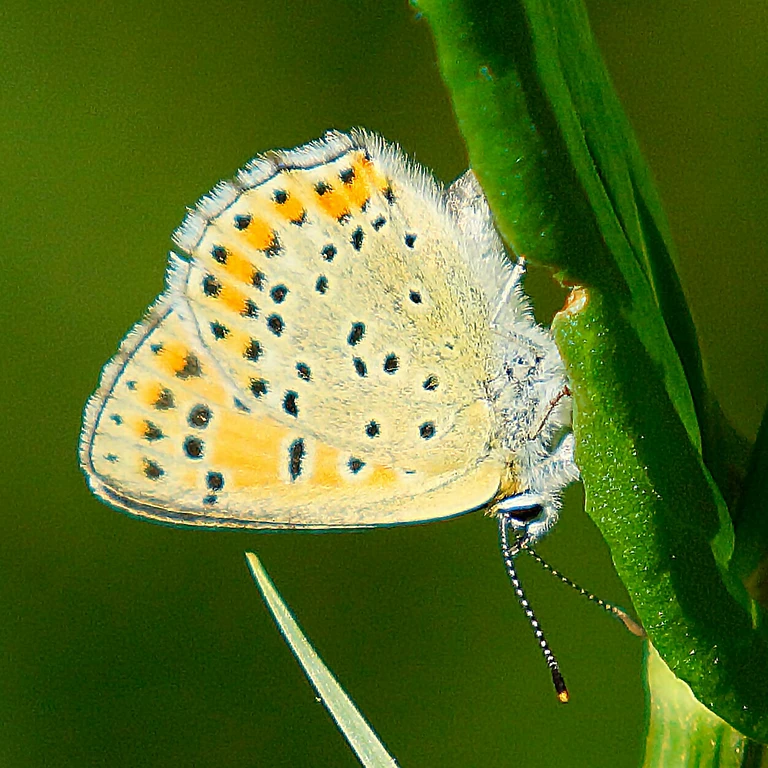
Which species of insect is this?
Lycaena tityrus (also Loweia tityrus)
